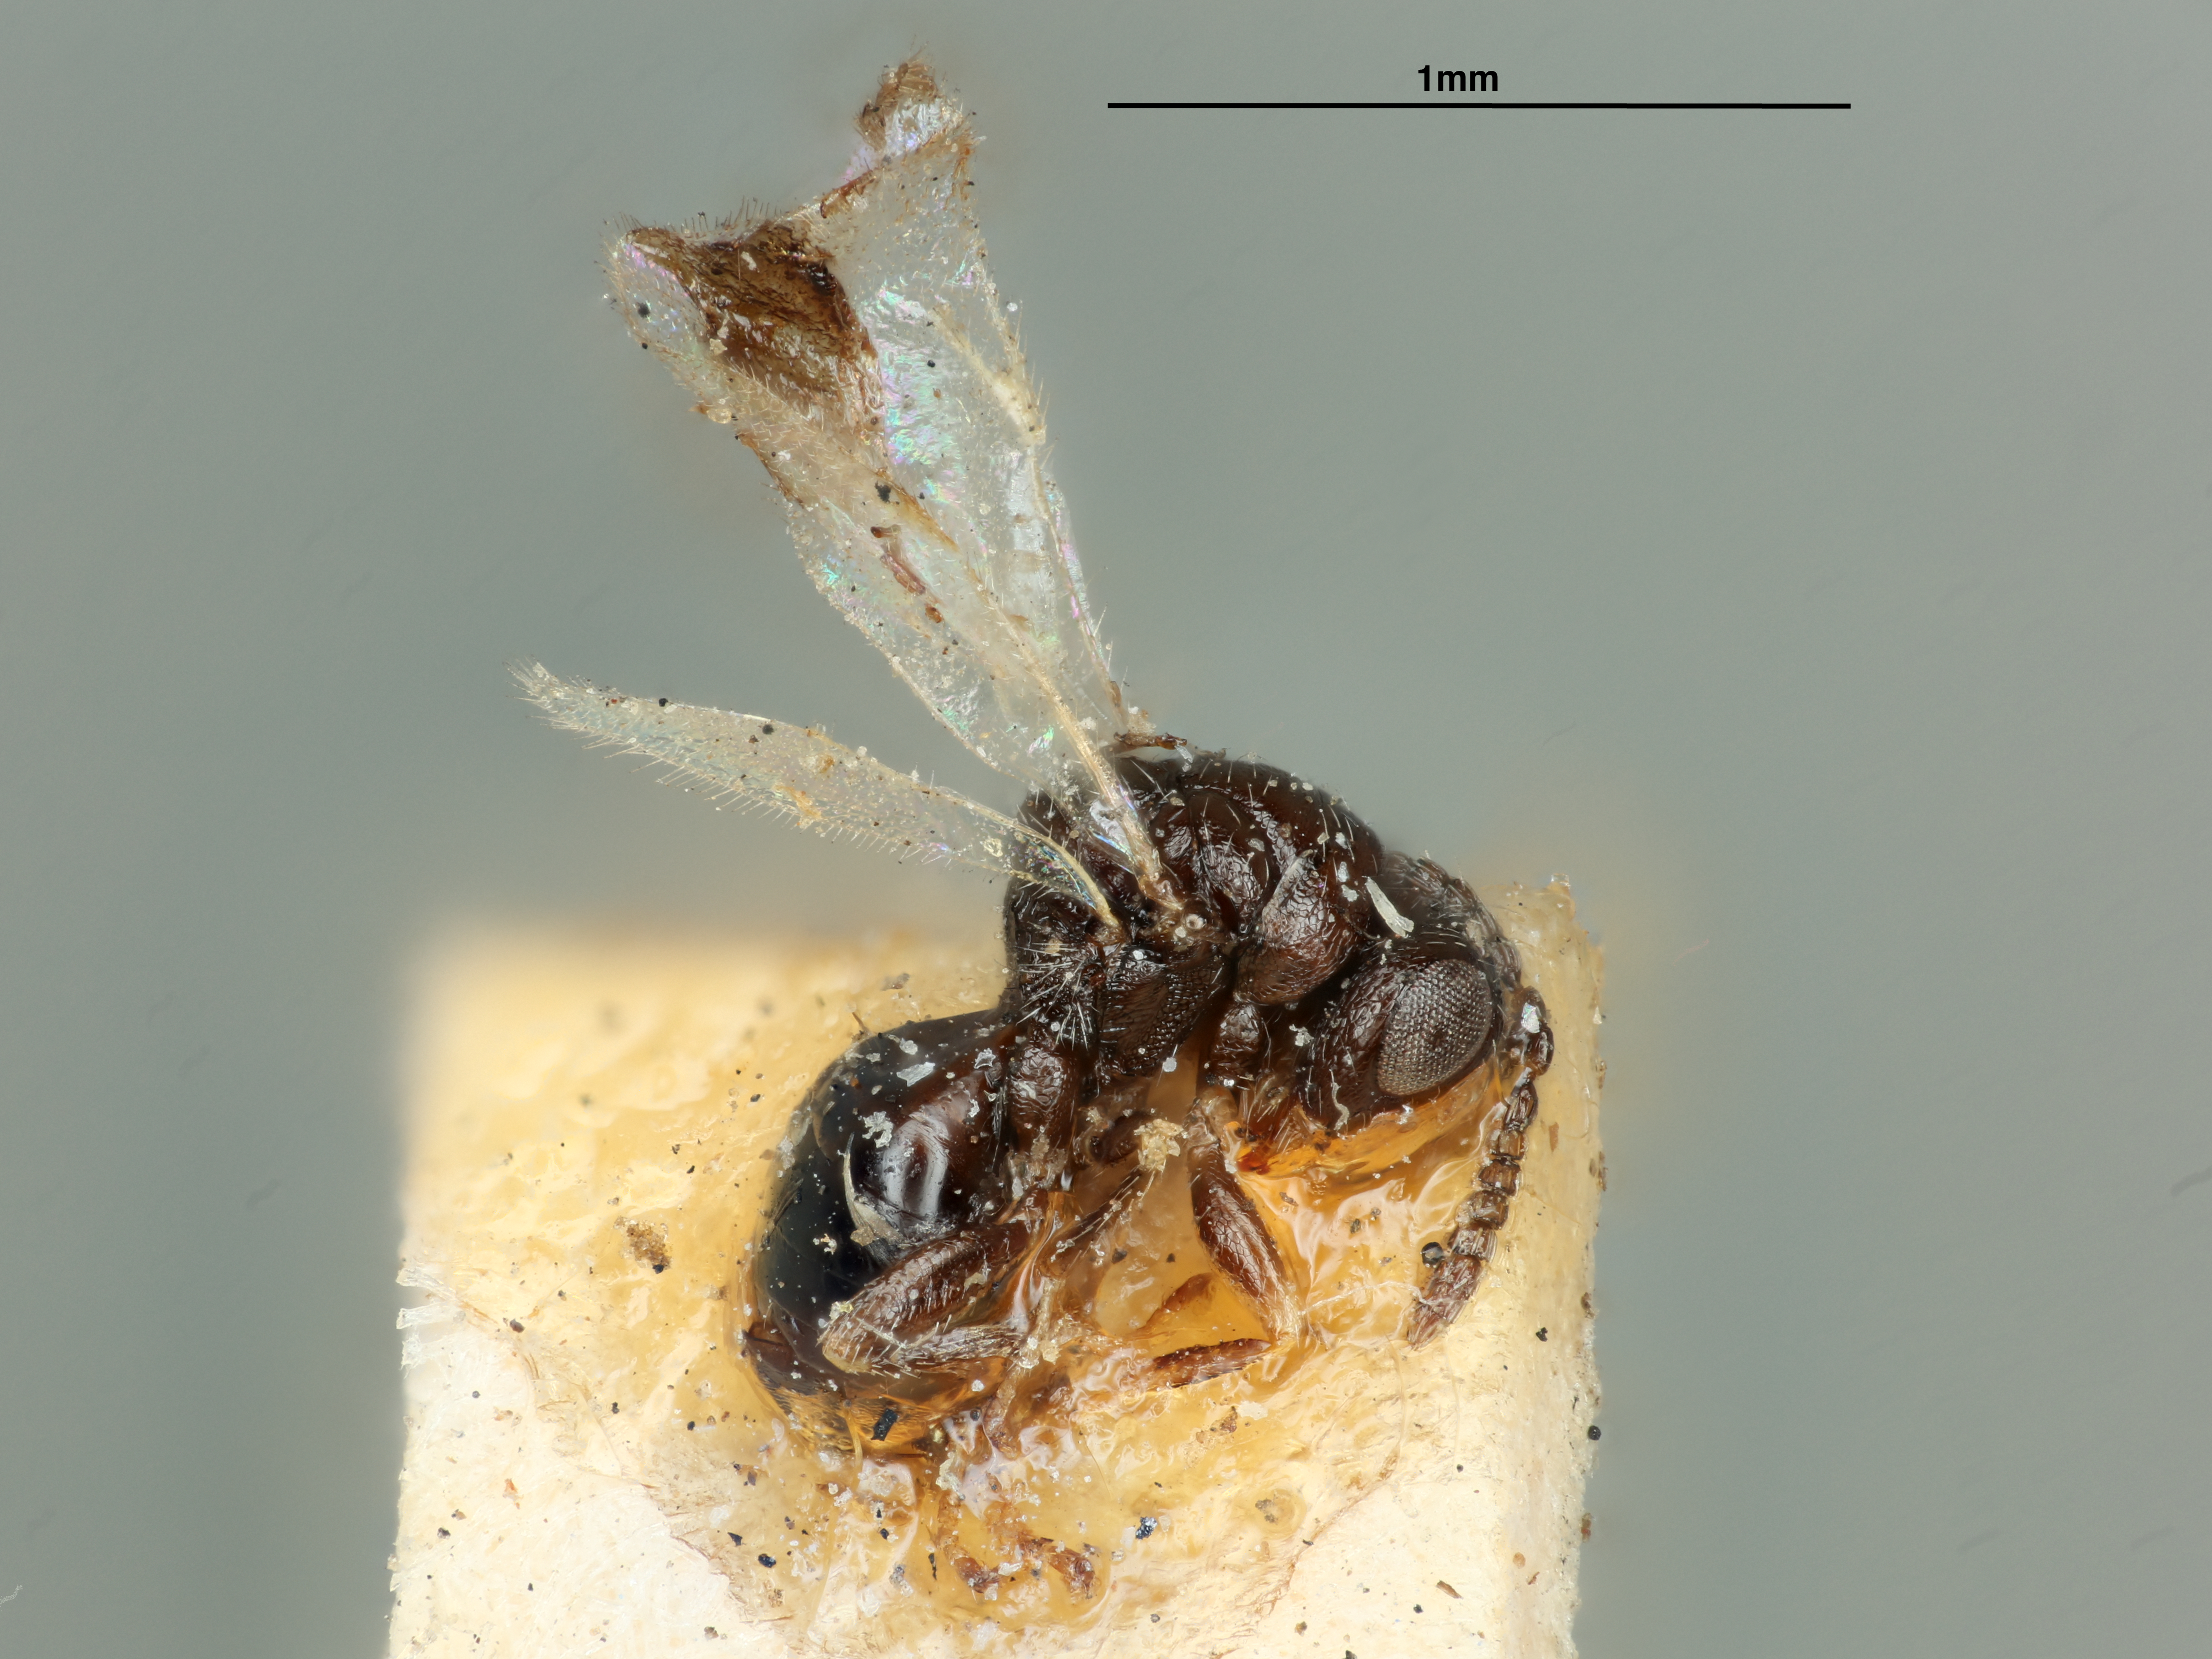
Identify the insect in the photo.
Systole minuta
